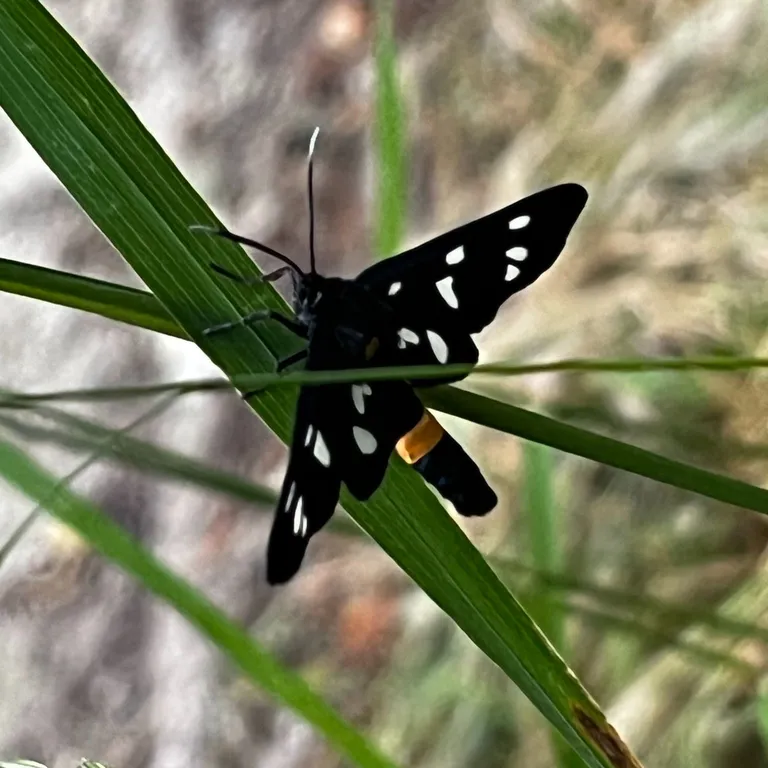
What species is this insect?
Amata phegea
